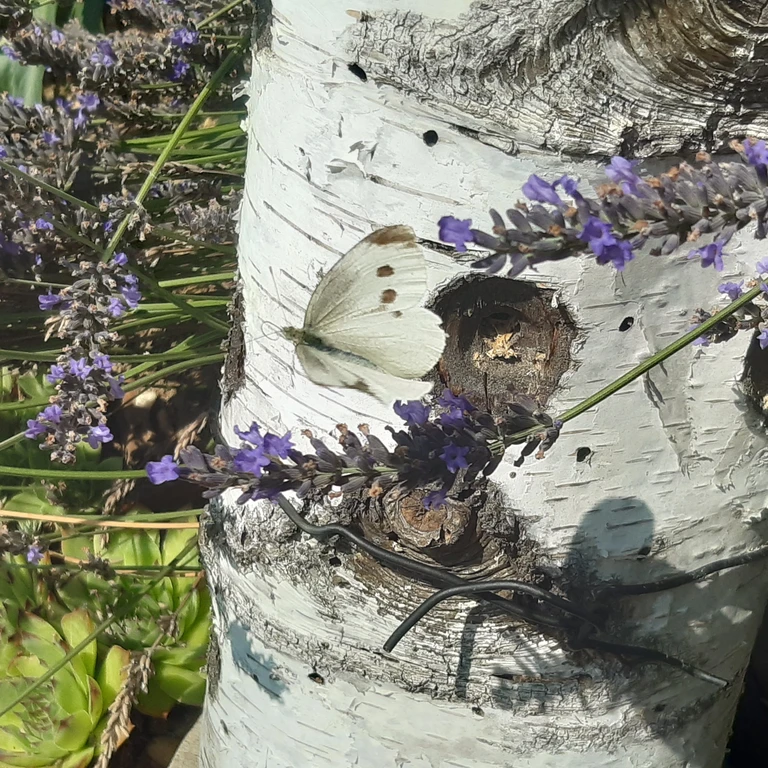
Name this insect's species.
Pieris rapae
